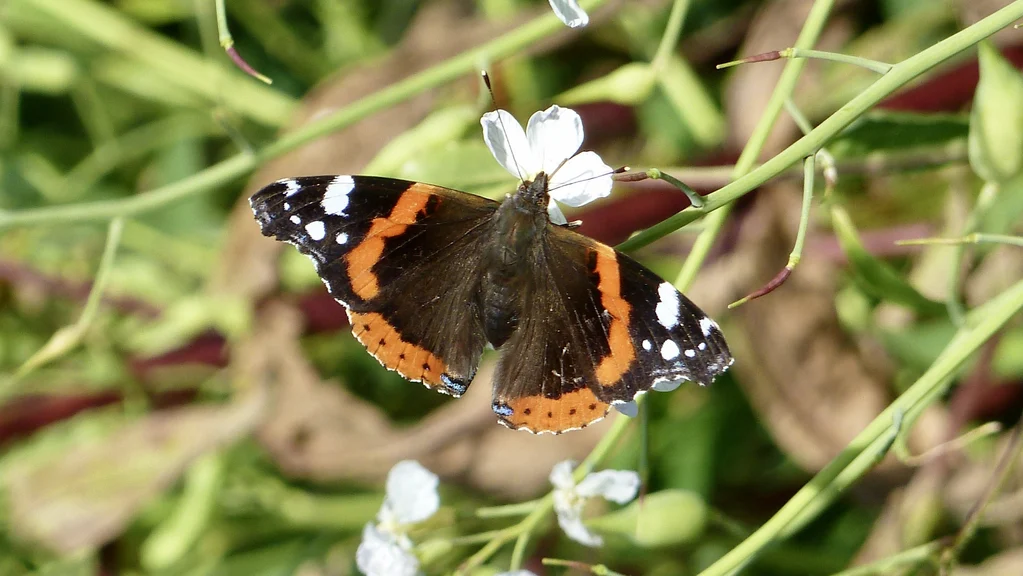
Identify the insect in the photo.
Vanessa atalanta
